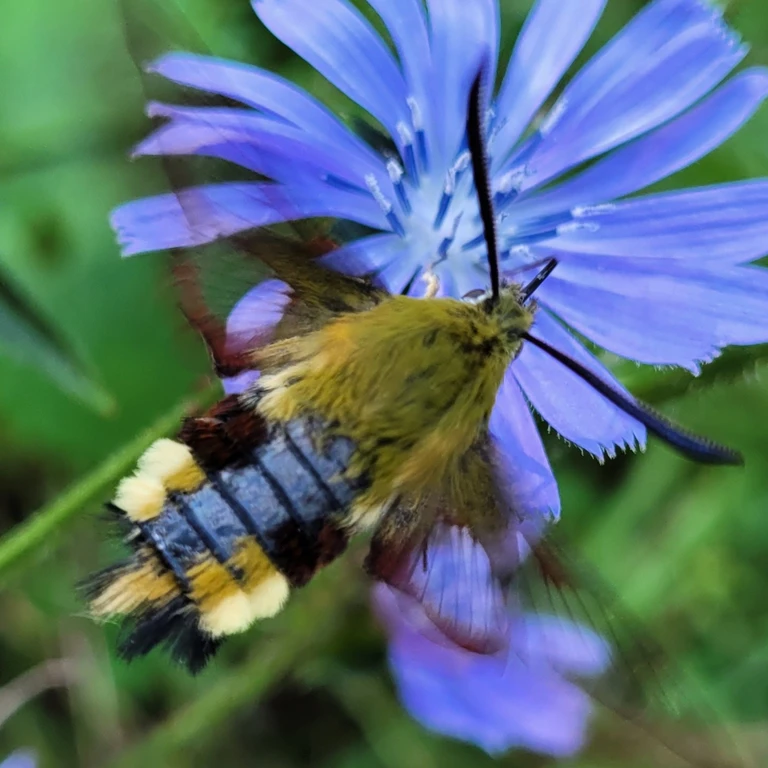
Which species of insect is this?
Hemaris fuciformis
